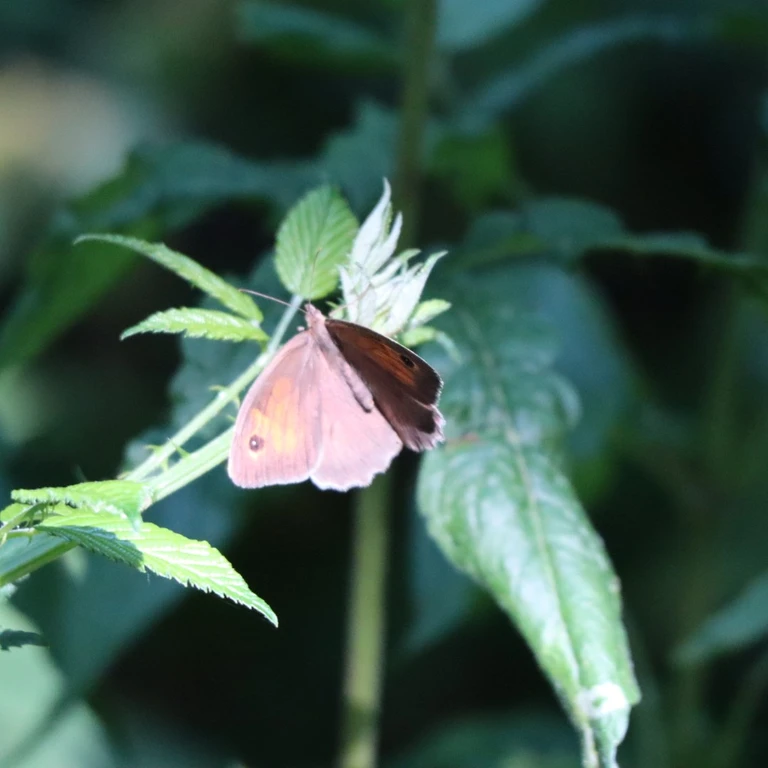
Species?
Maniola jurtina
